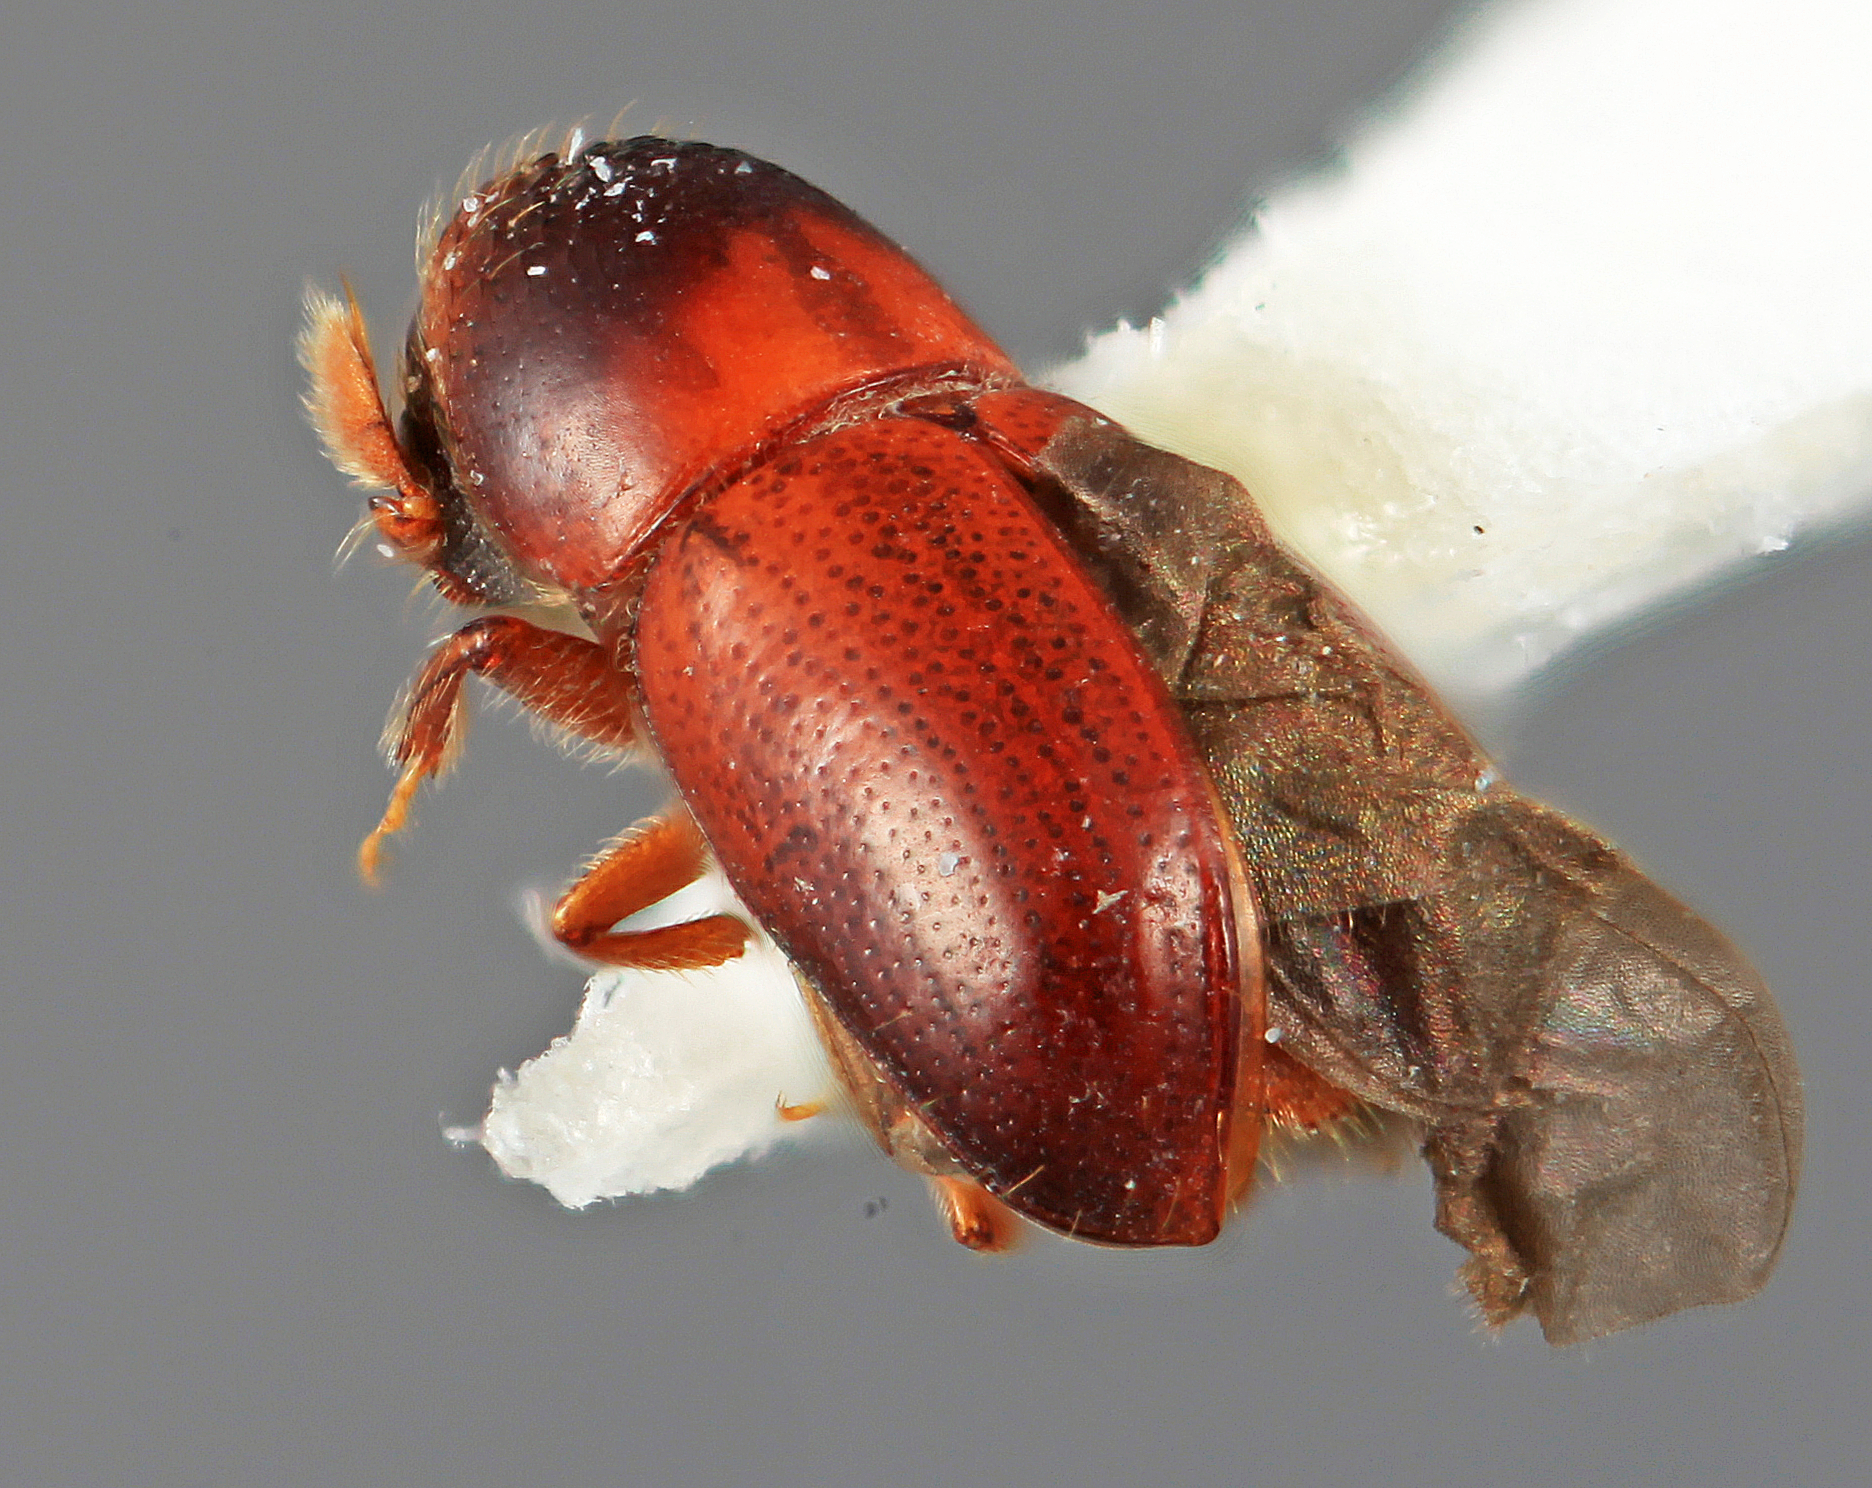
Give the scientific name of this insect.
Corthyloxiphus punctatus
